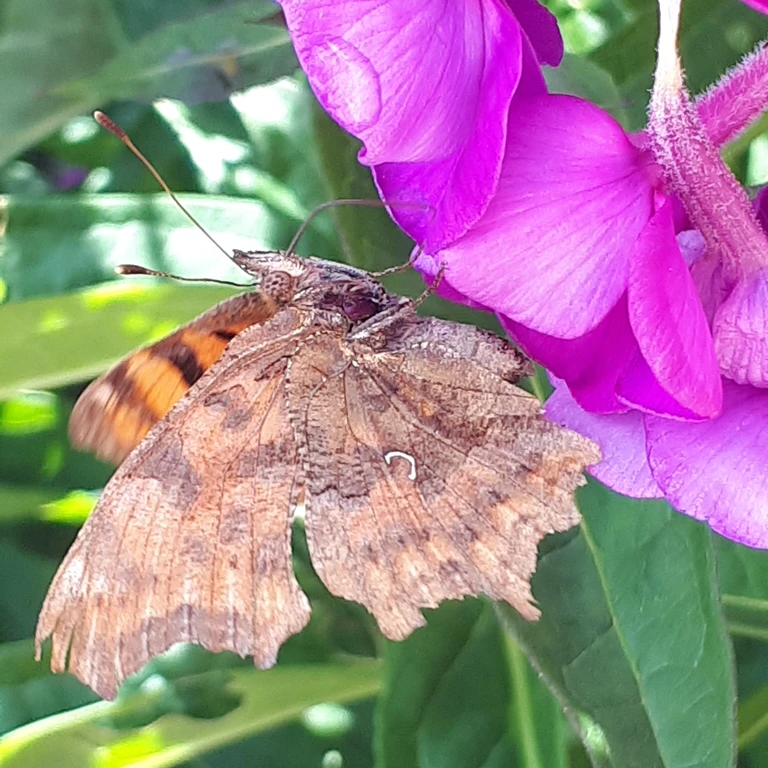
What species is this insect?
Polygonia c-album
